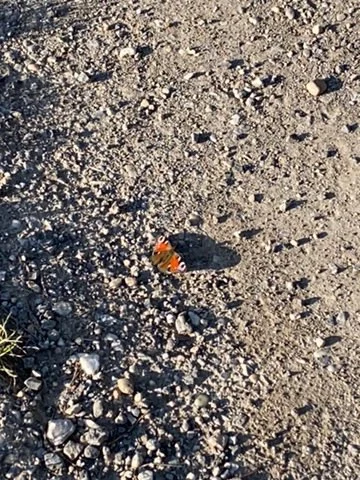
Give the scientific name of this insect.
Aglais io
